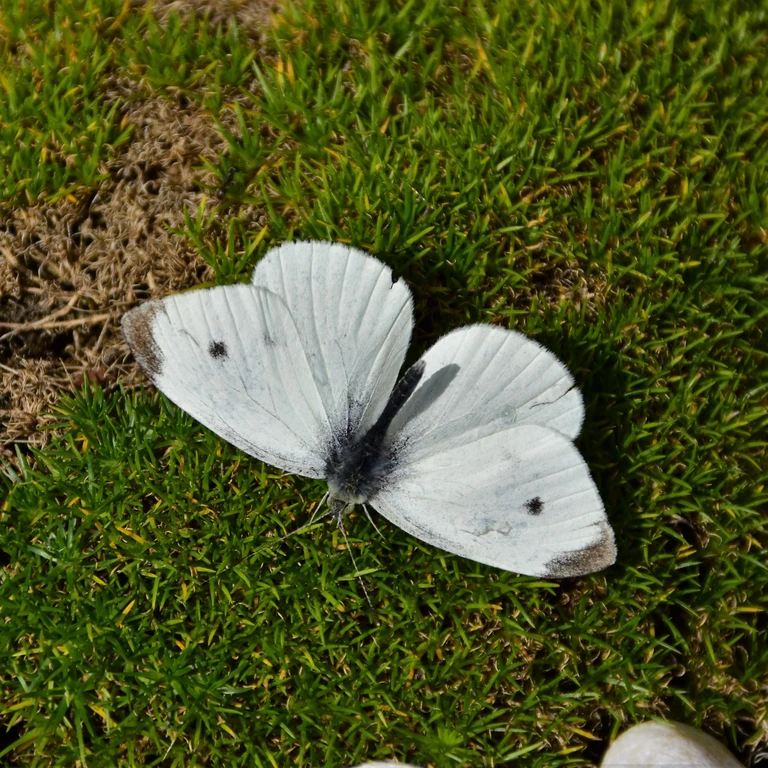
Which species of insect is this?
Pieris rapae
